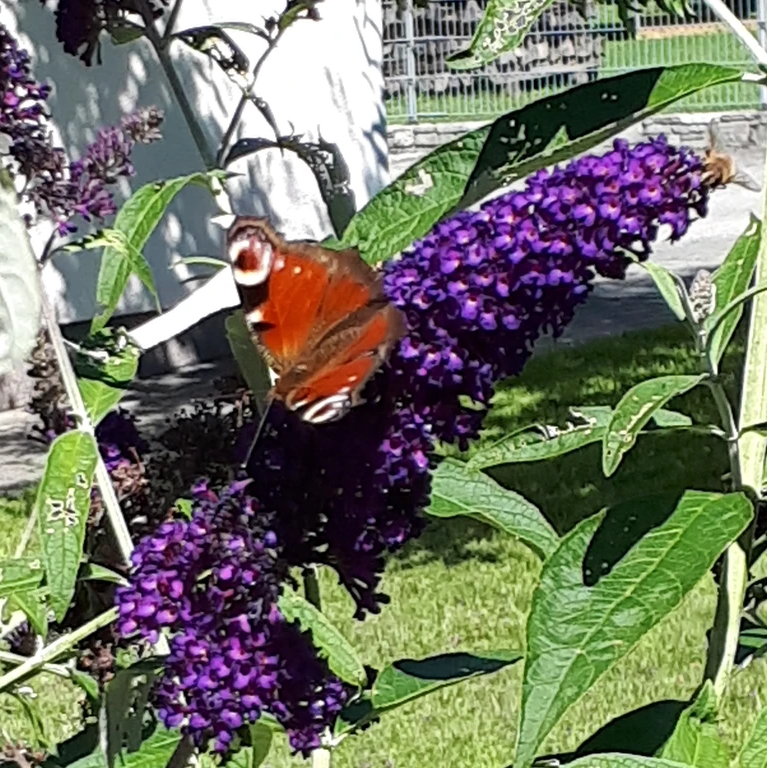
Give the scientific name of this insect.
Aglais io
